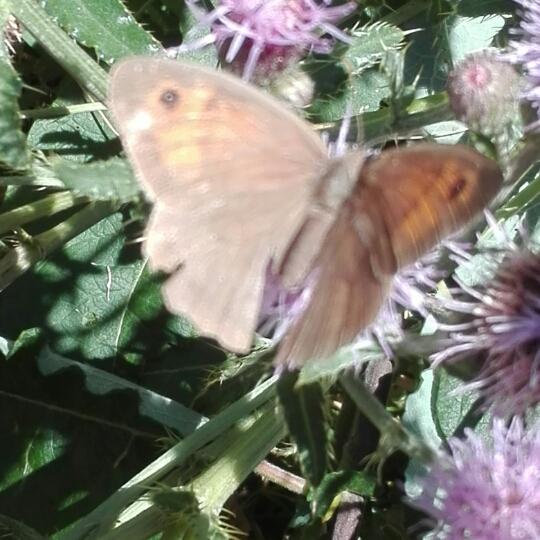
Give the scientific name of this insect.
Maniola jurtina
